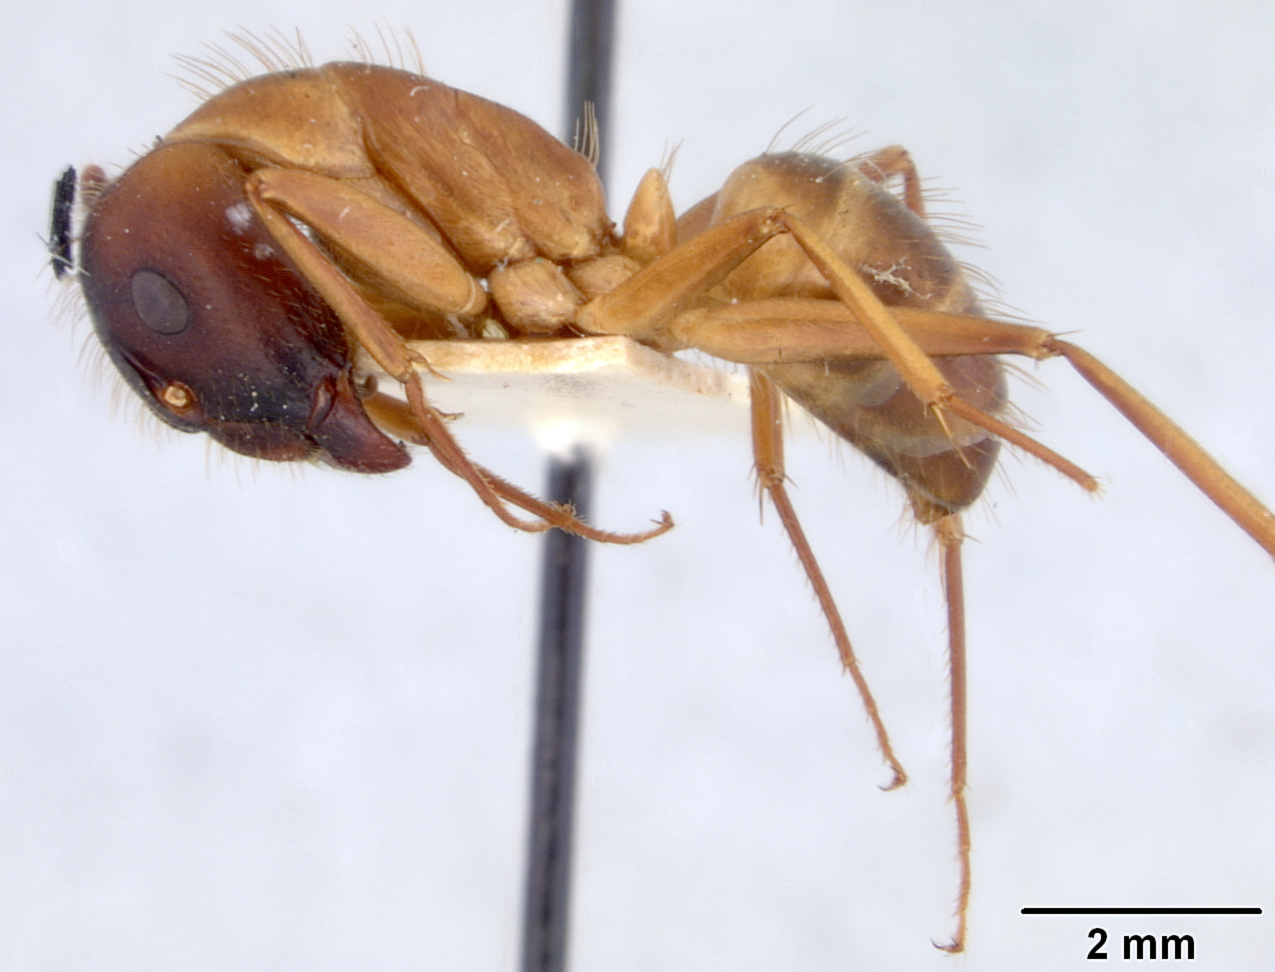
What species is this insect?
Camponotus fumidus
